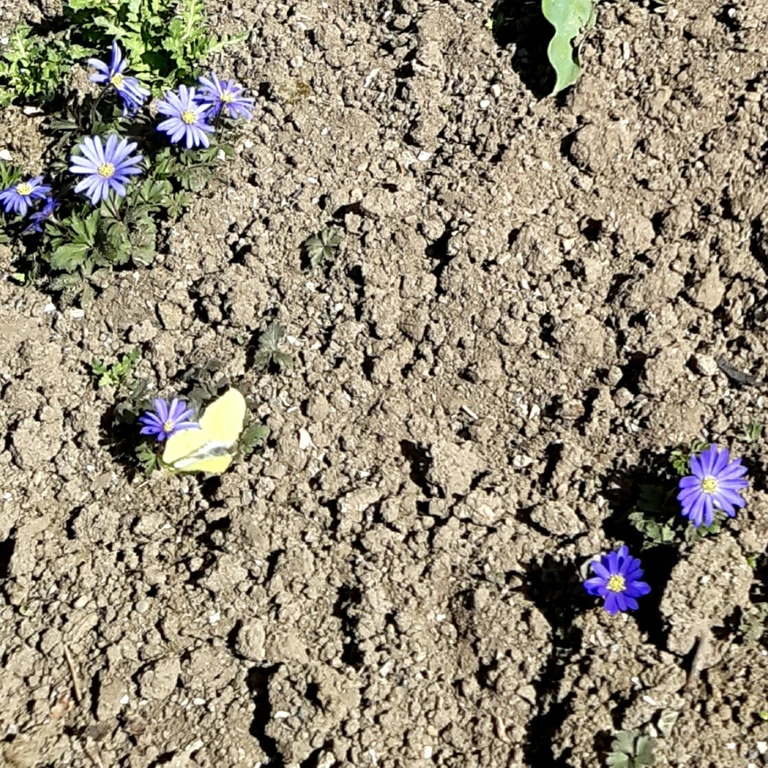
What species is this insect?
Gonepteryx rhamni
